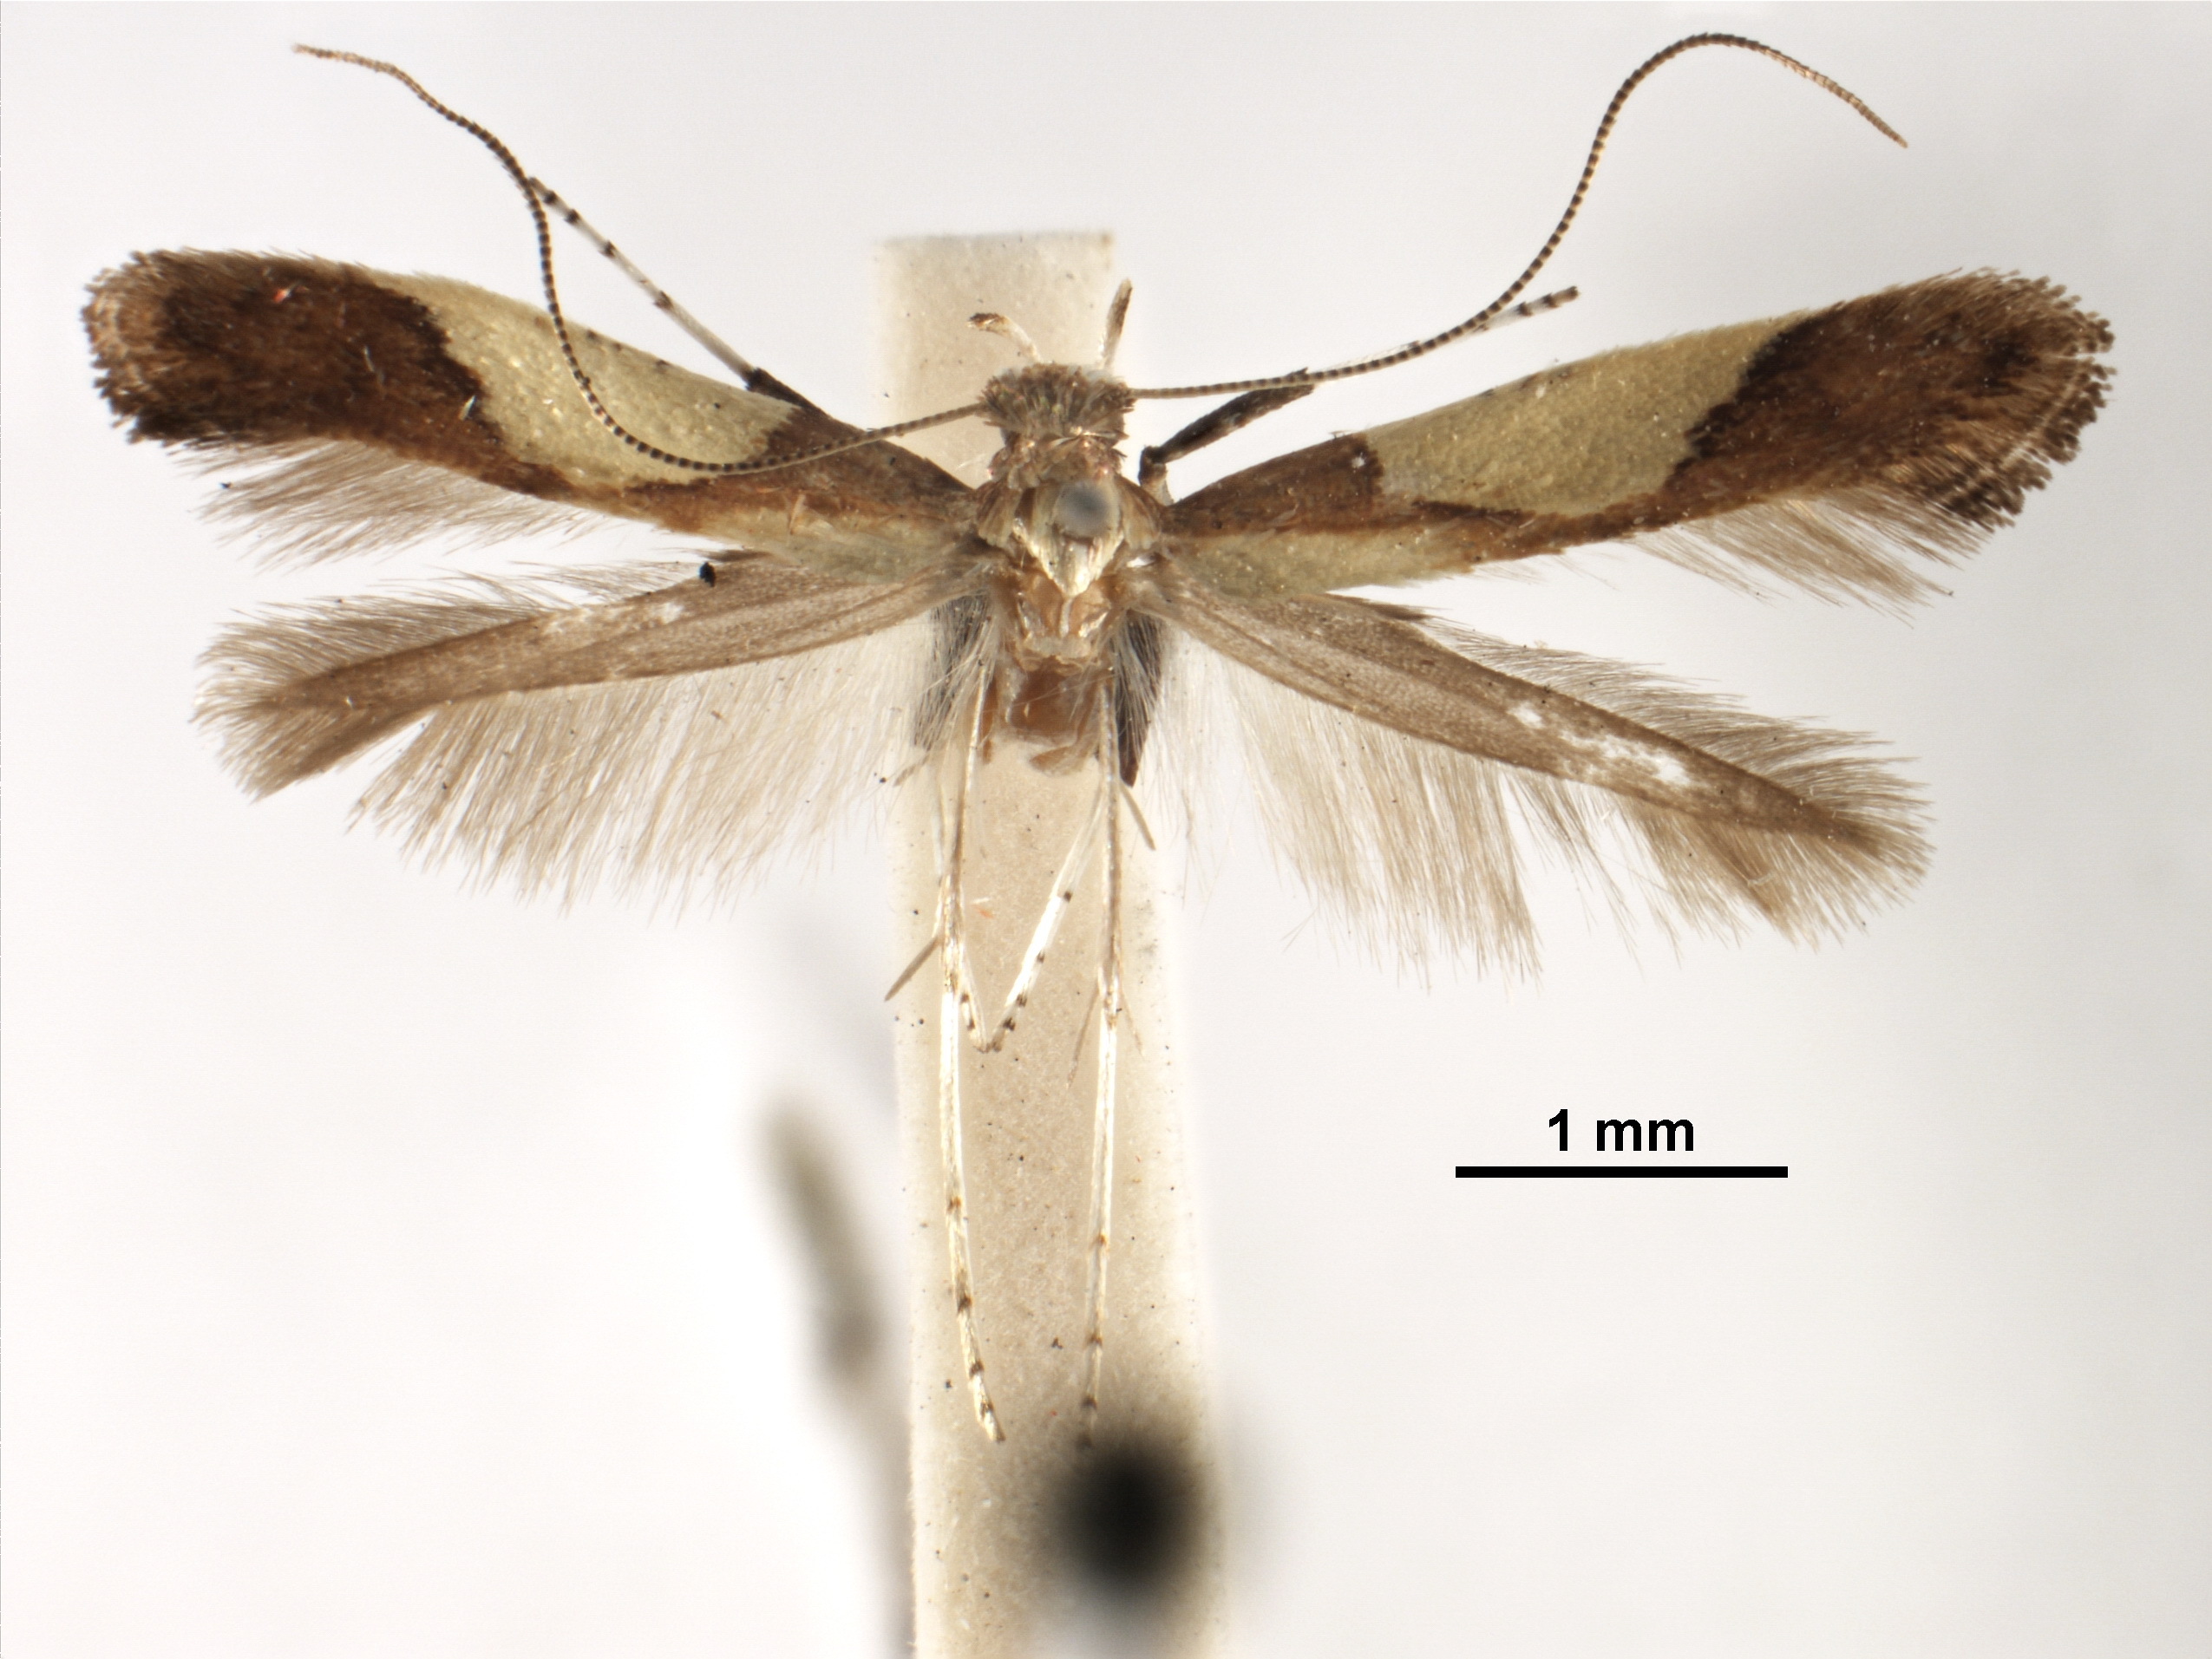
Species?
Caloptilia chrysolampra
